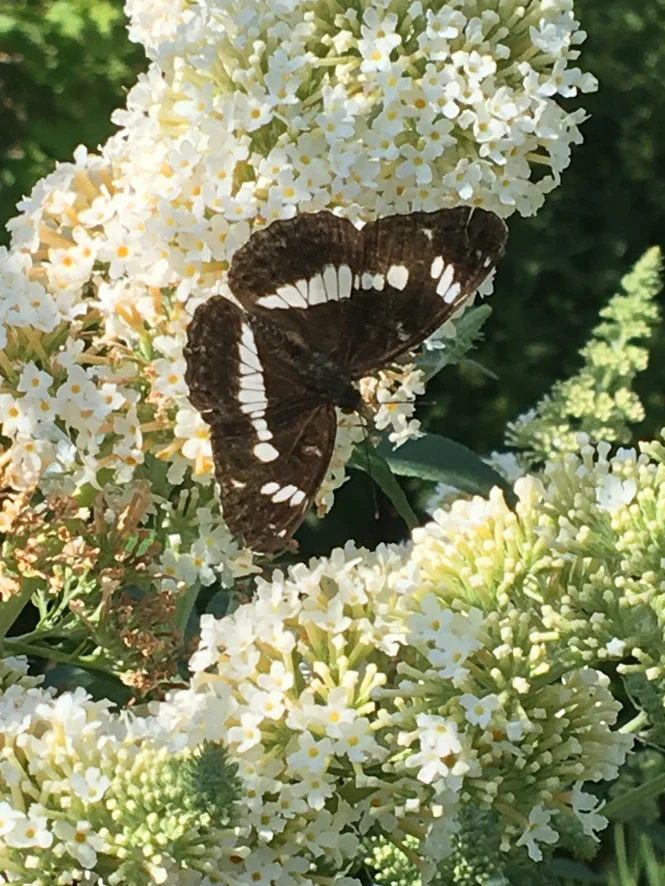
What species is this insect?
Limenitis camilla (also Ladoga camilla)
